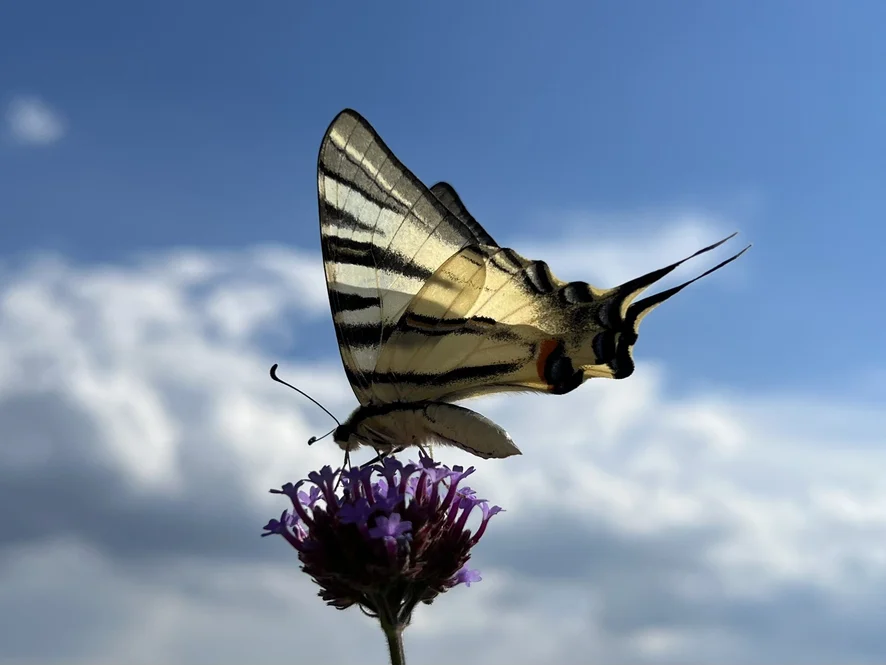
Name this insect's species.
Iphiclides podalirius
